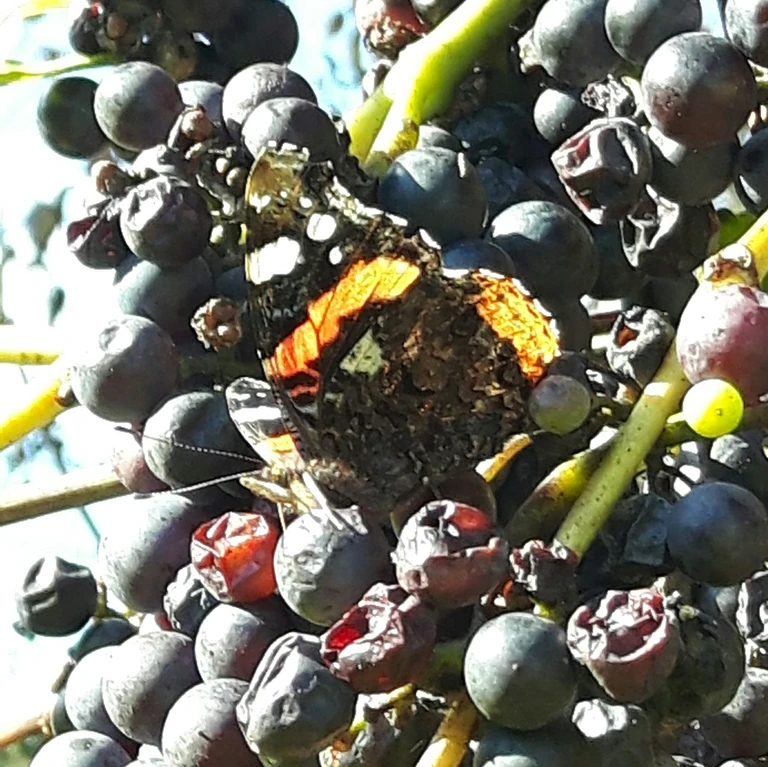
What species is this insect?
Vanessa atalanta
